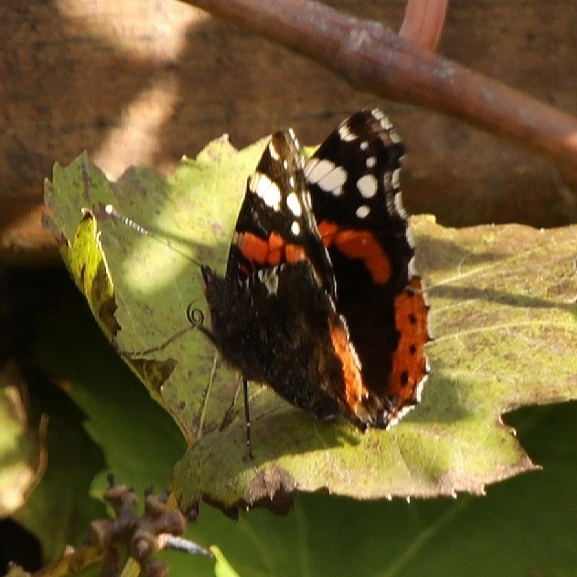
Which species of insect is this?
Vanessa atalanta
